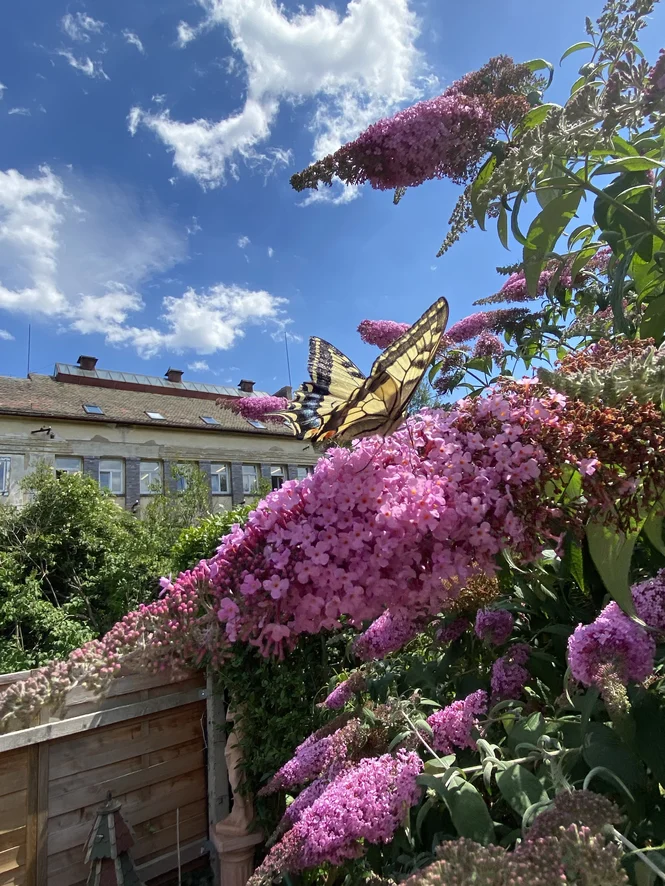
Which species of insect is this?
Papilio machaon
